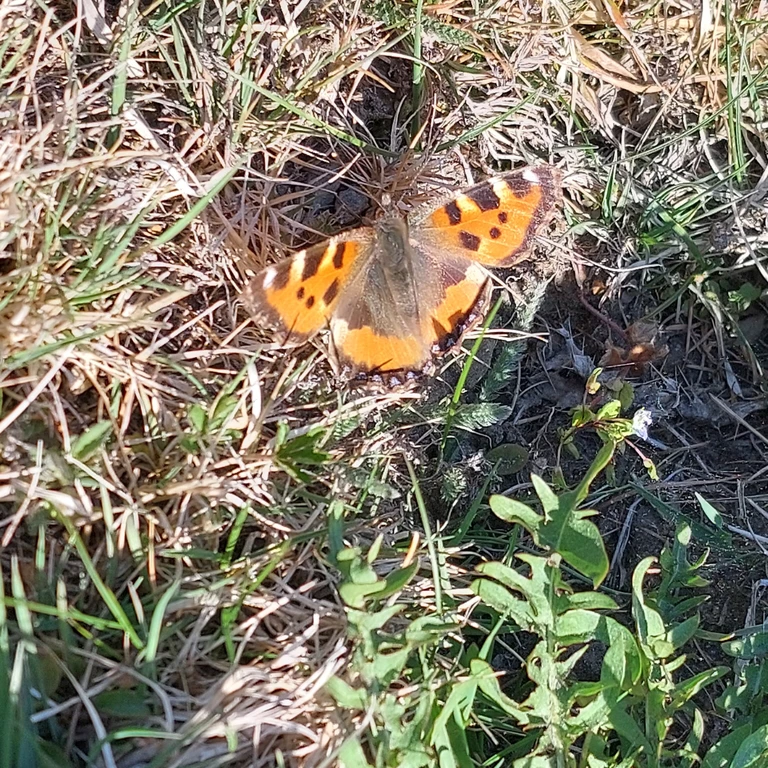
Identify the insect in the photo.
Aglais urticae
